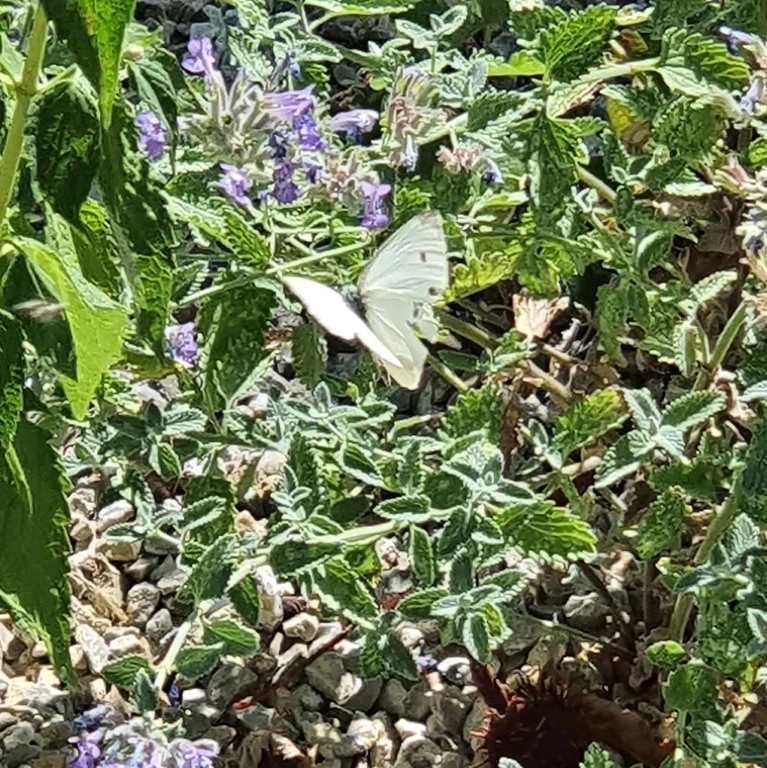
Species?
Pieris rapae
